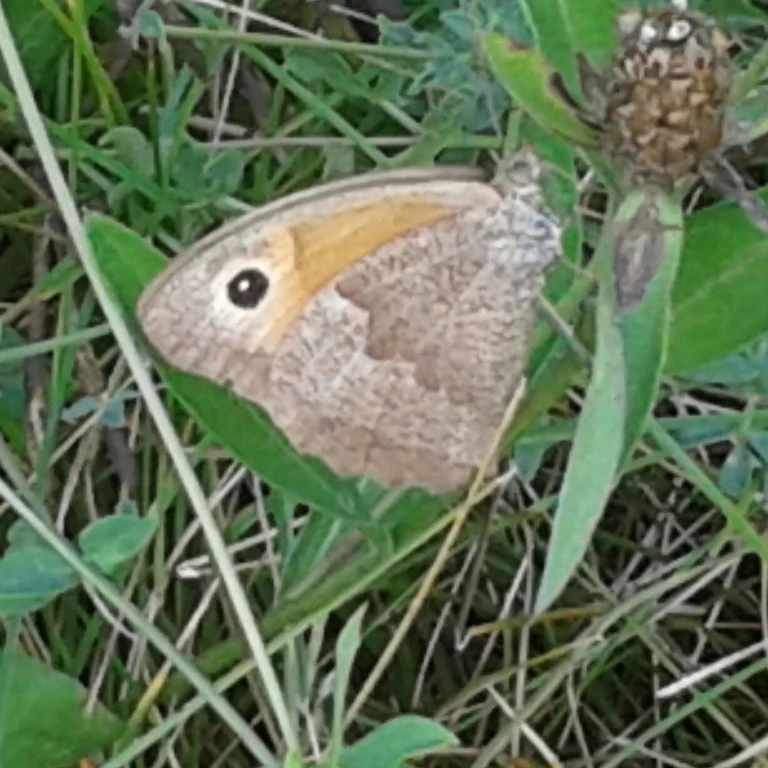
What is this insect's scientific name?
Maniola jurtina
